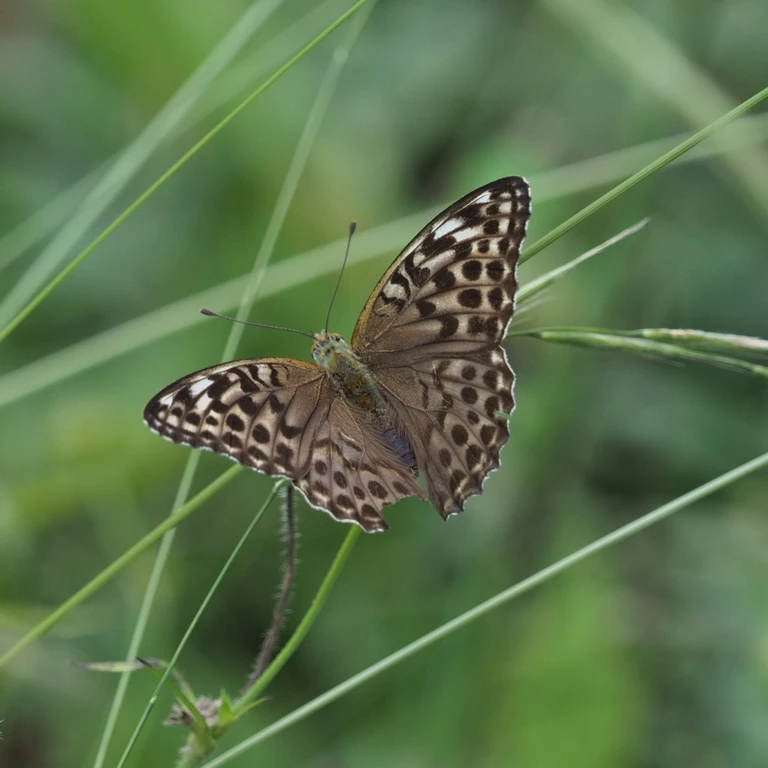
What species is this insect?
Argynnis paphia
